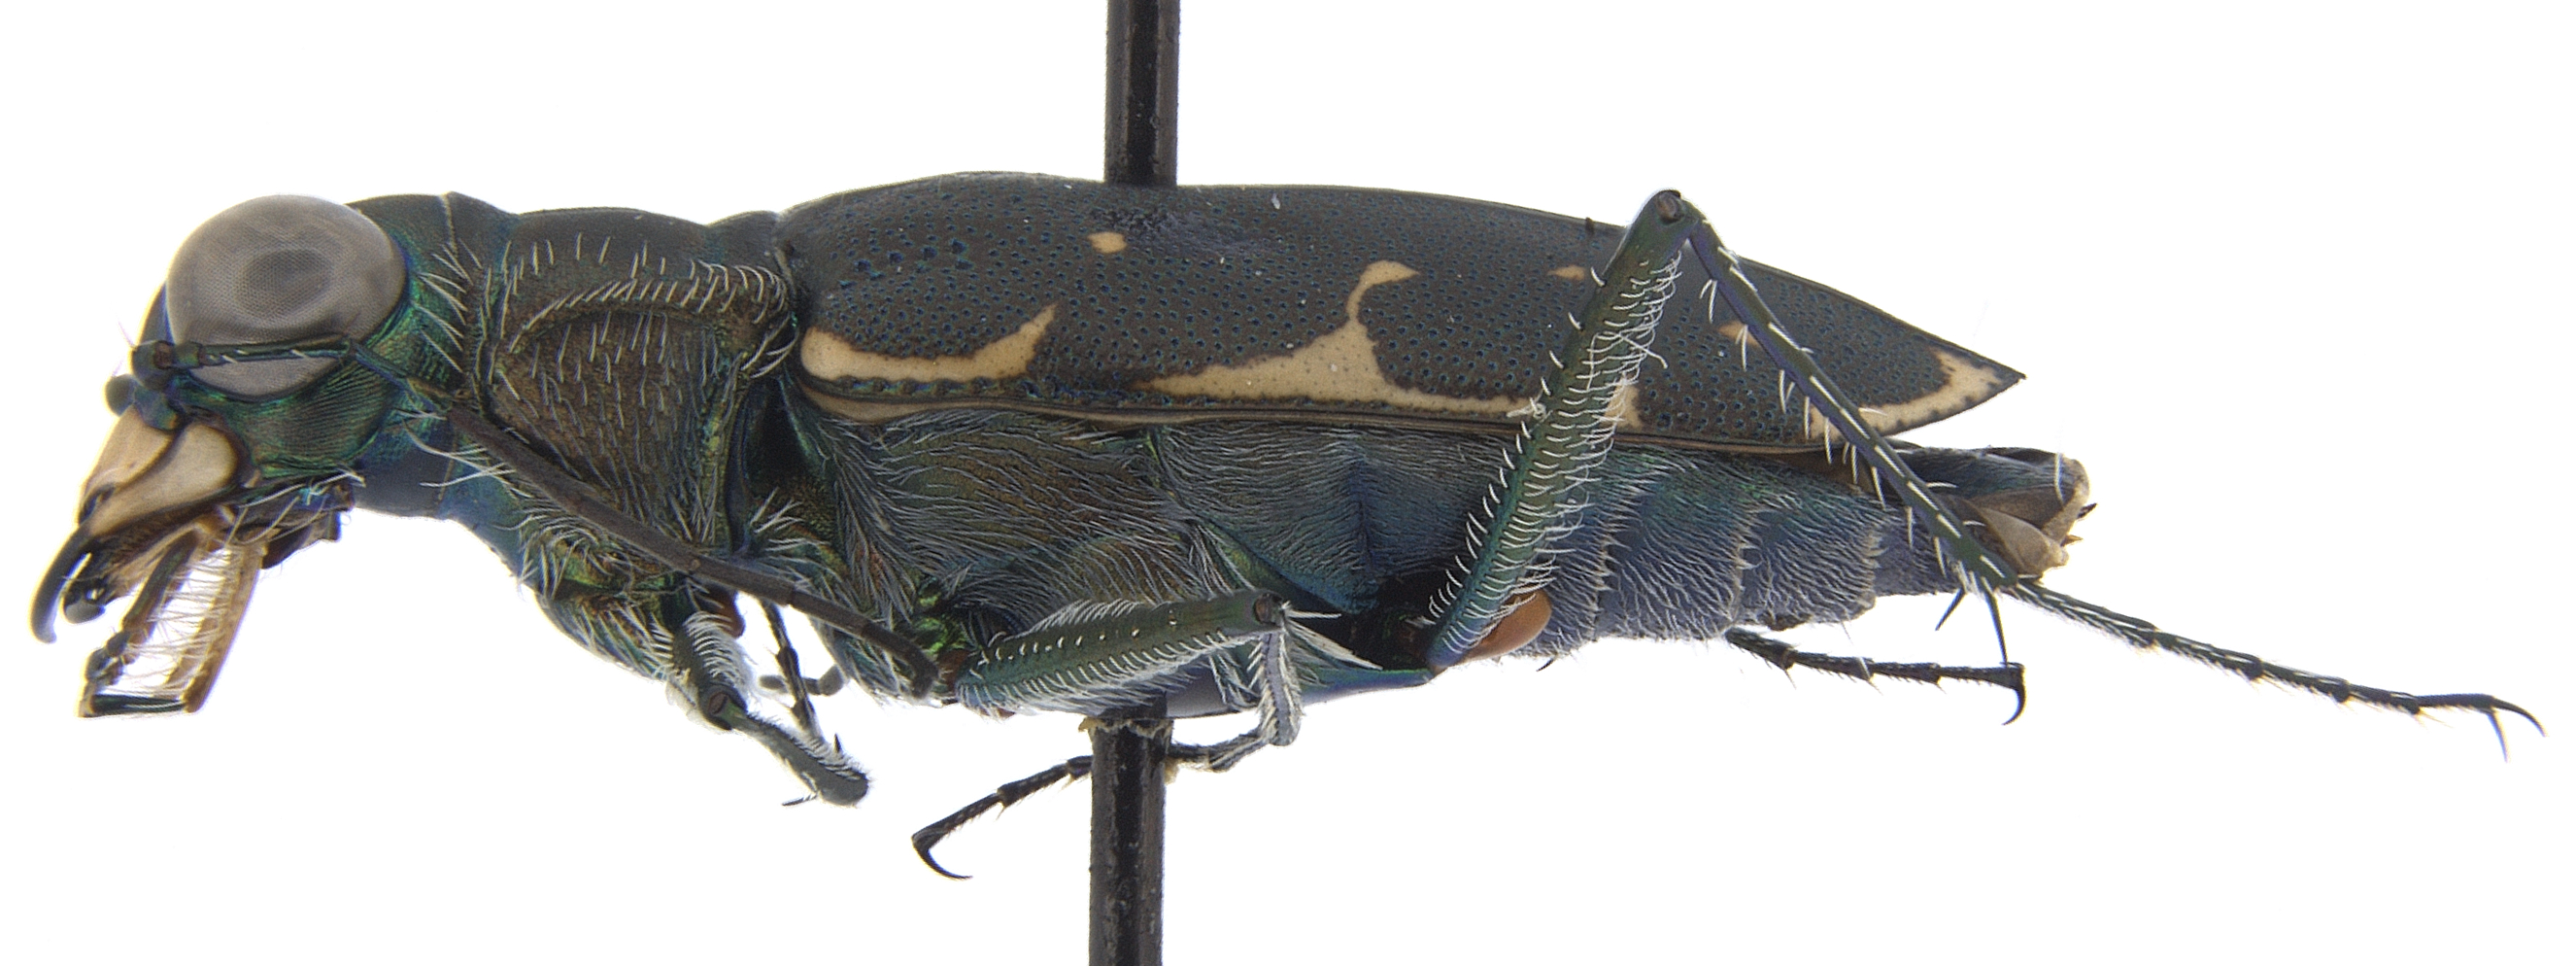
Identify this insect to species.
Myriochile melancholica
